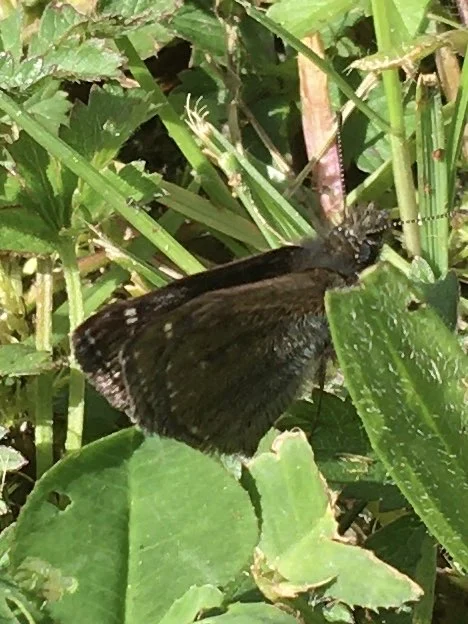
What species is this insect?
Erynnis tages
